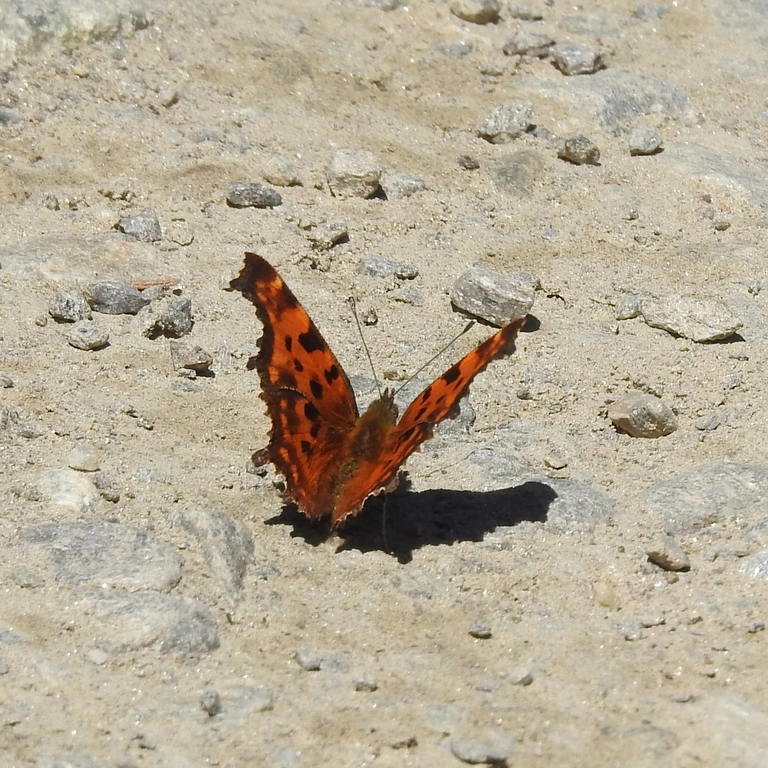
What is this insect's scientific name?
Polygonia c-album
